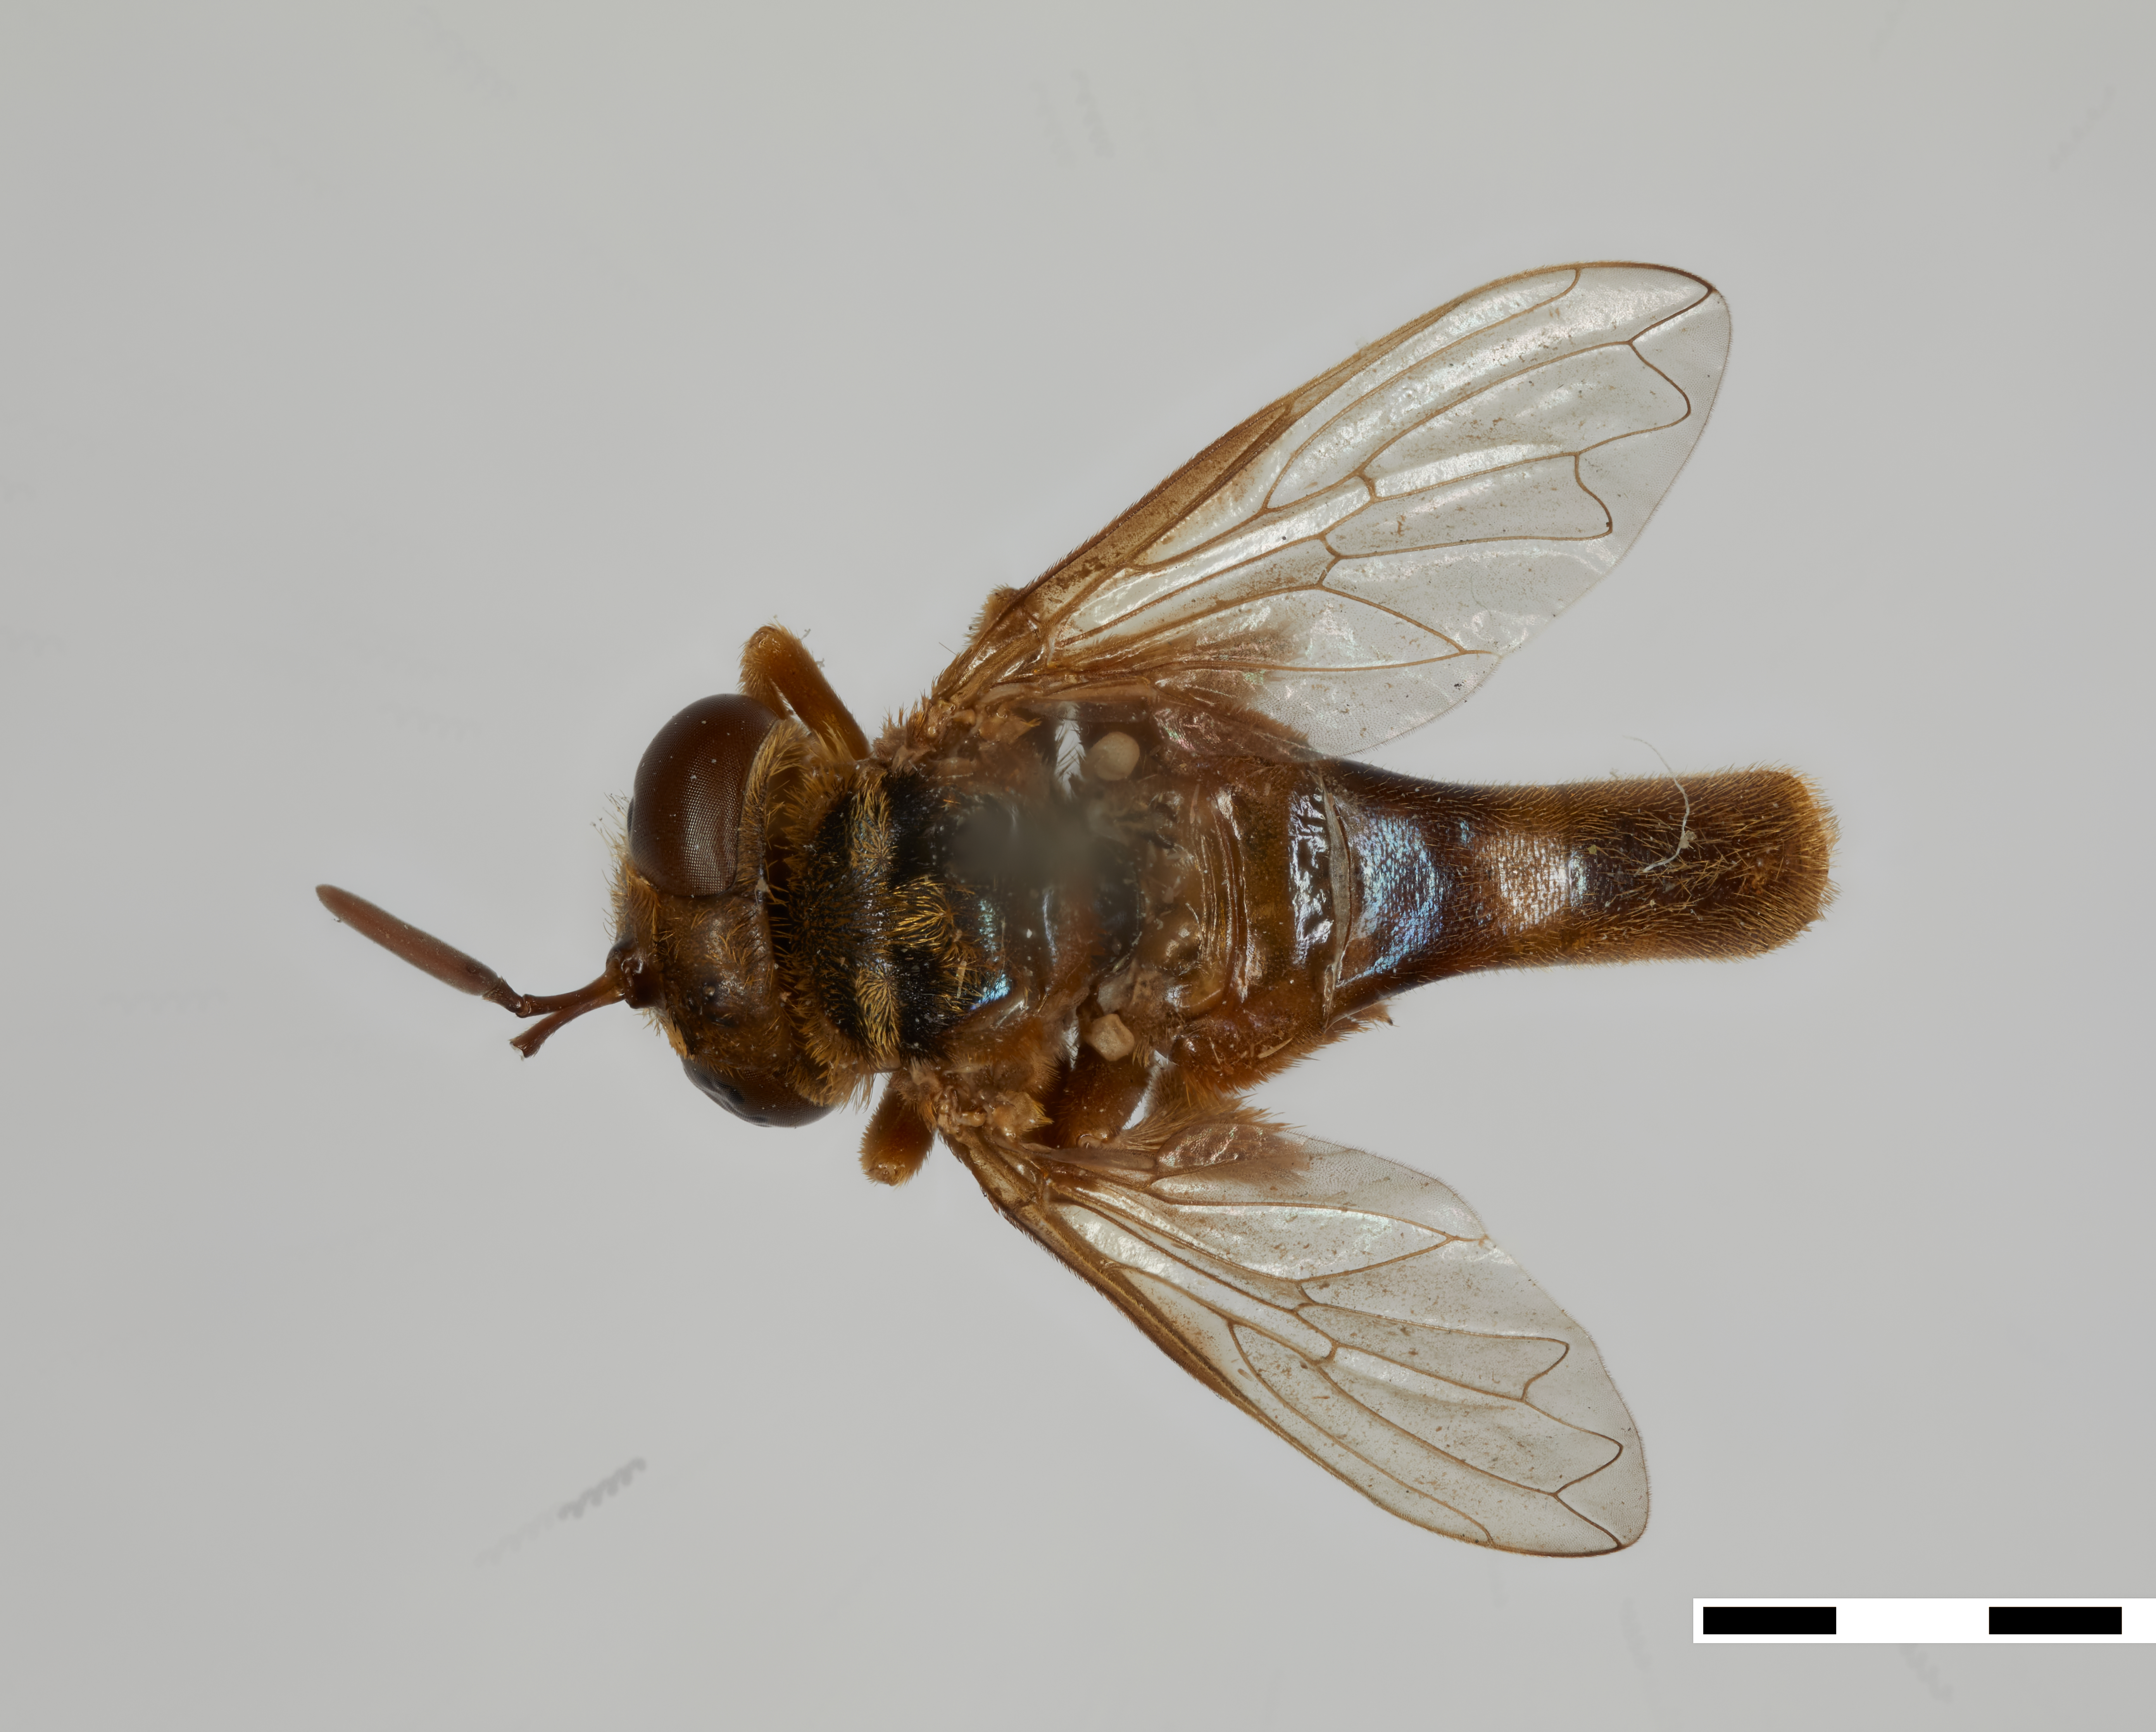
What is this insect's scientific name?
Stipomorpha panamana
